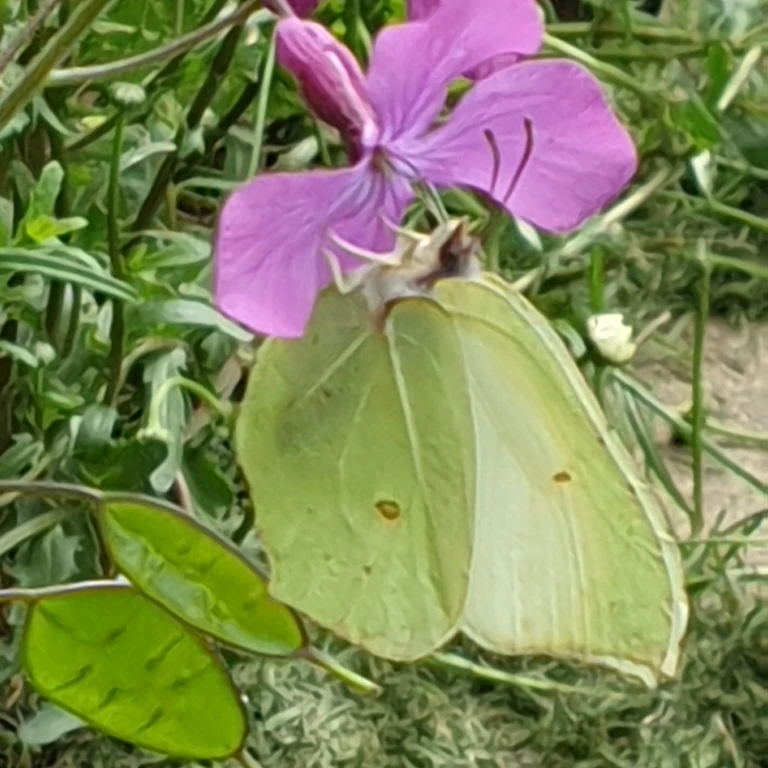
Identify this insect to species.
Gonepteryx rhamni
